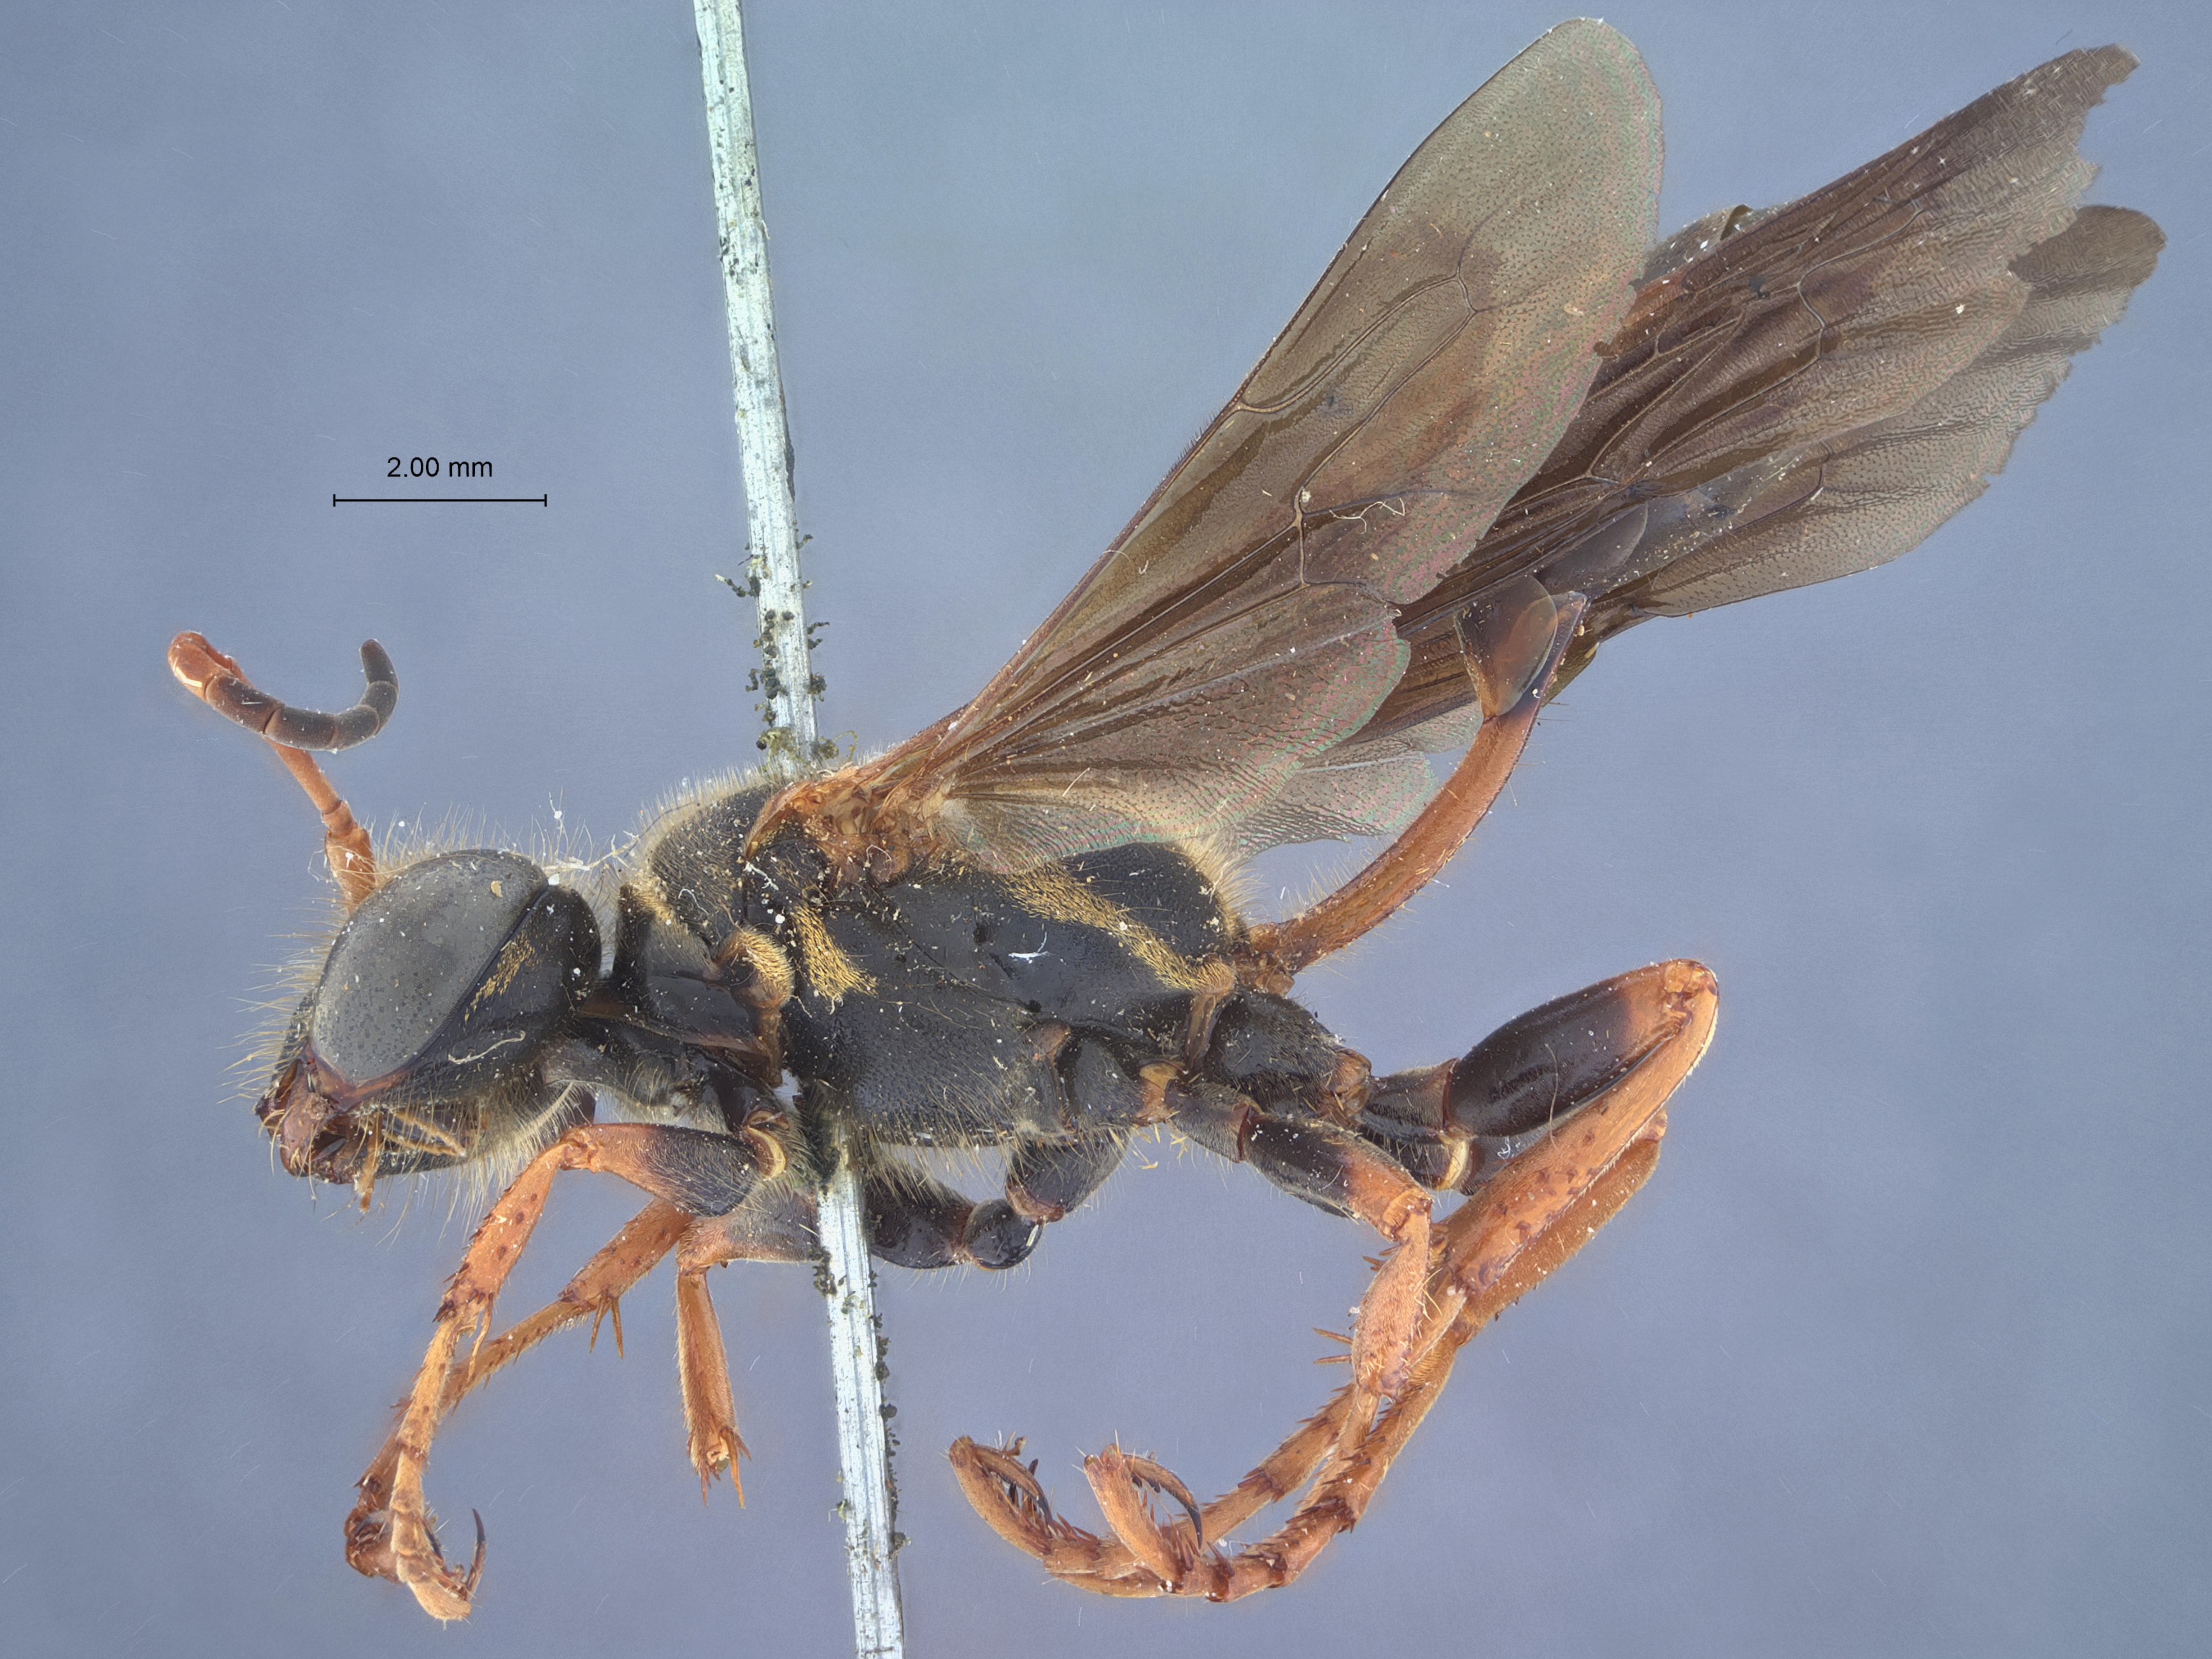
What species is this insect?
Isodontia exornata
